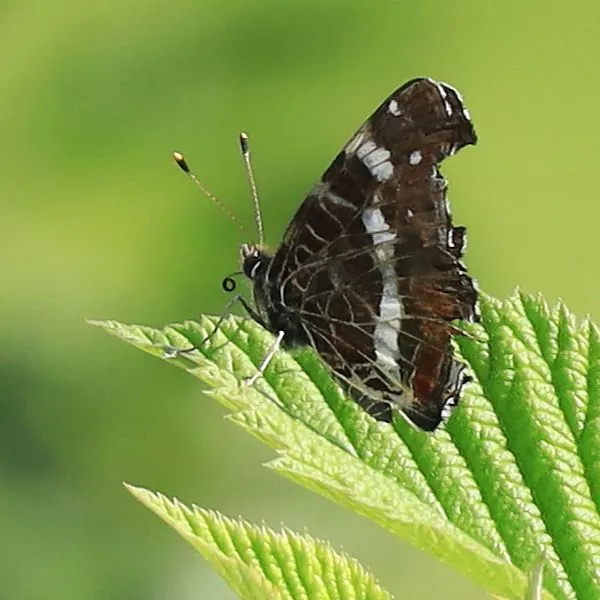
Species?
Araschnia levana
